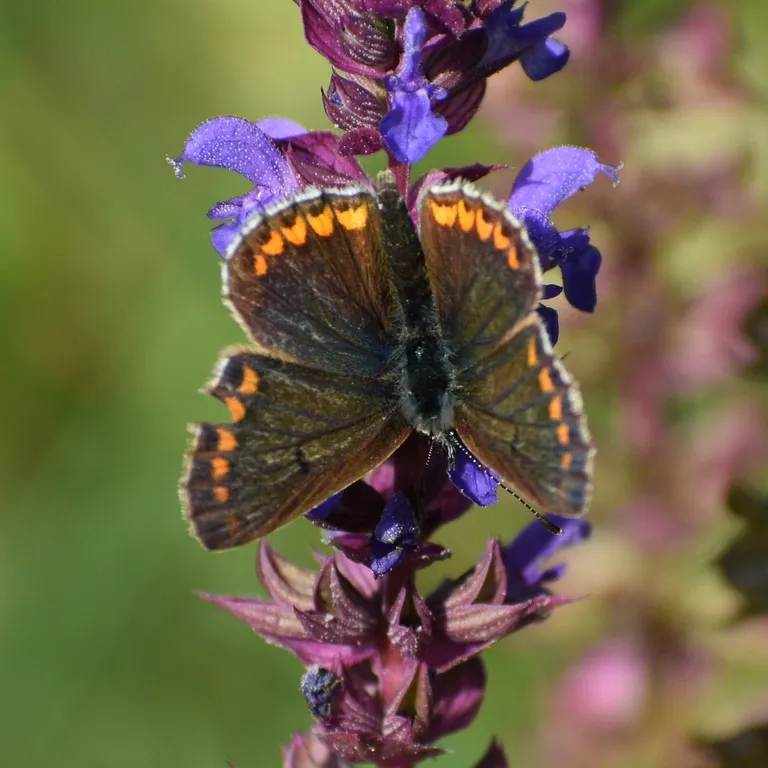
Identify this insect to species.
Aricia agestis/artaxerxes
